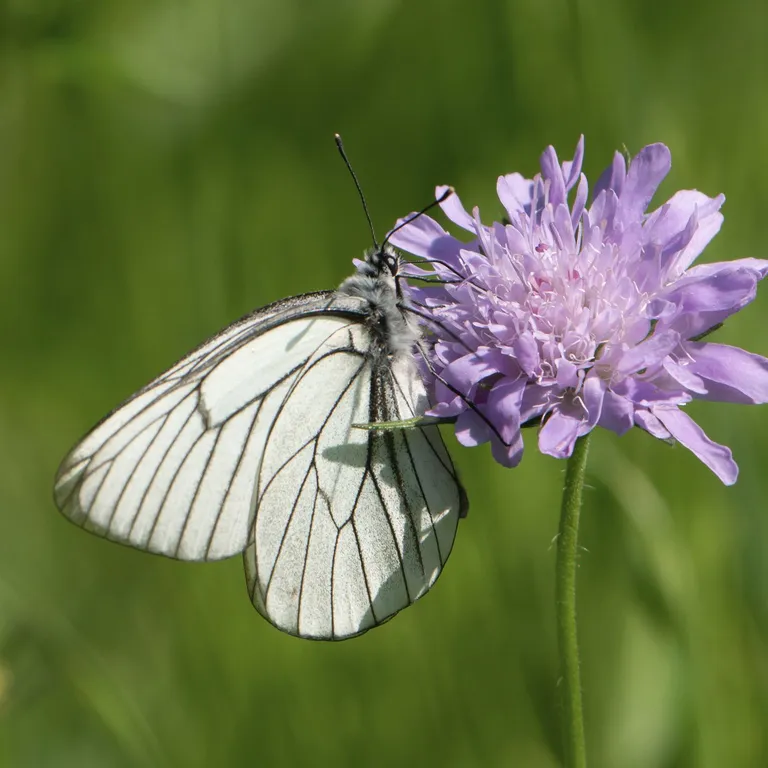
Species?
Aporia crataegi
